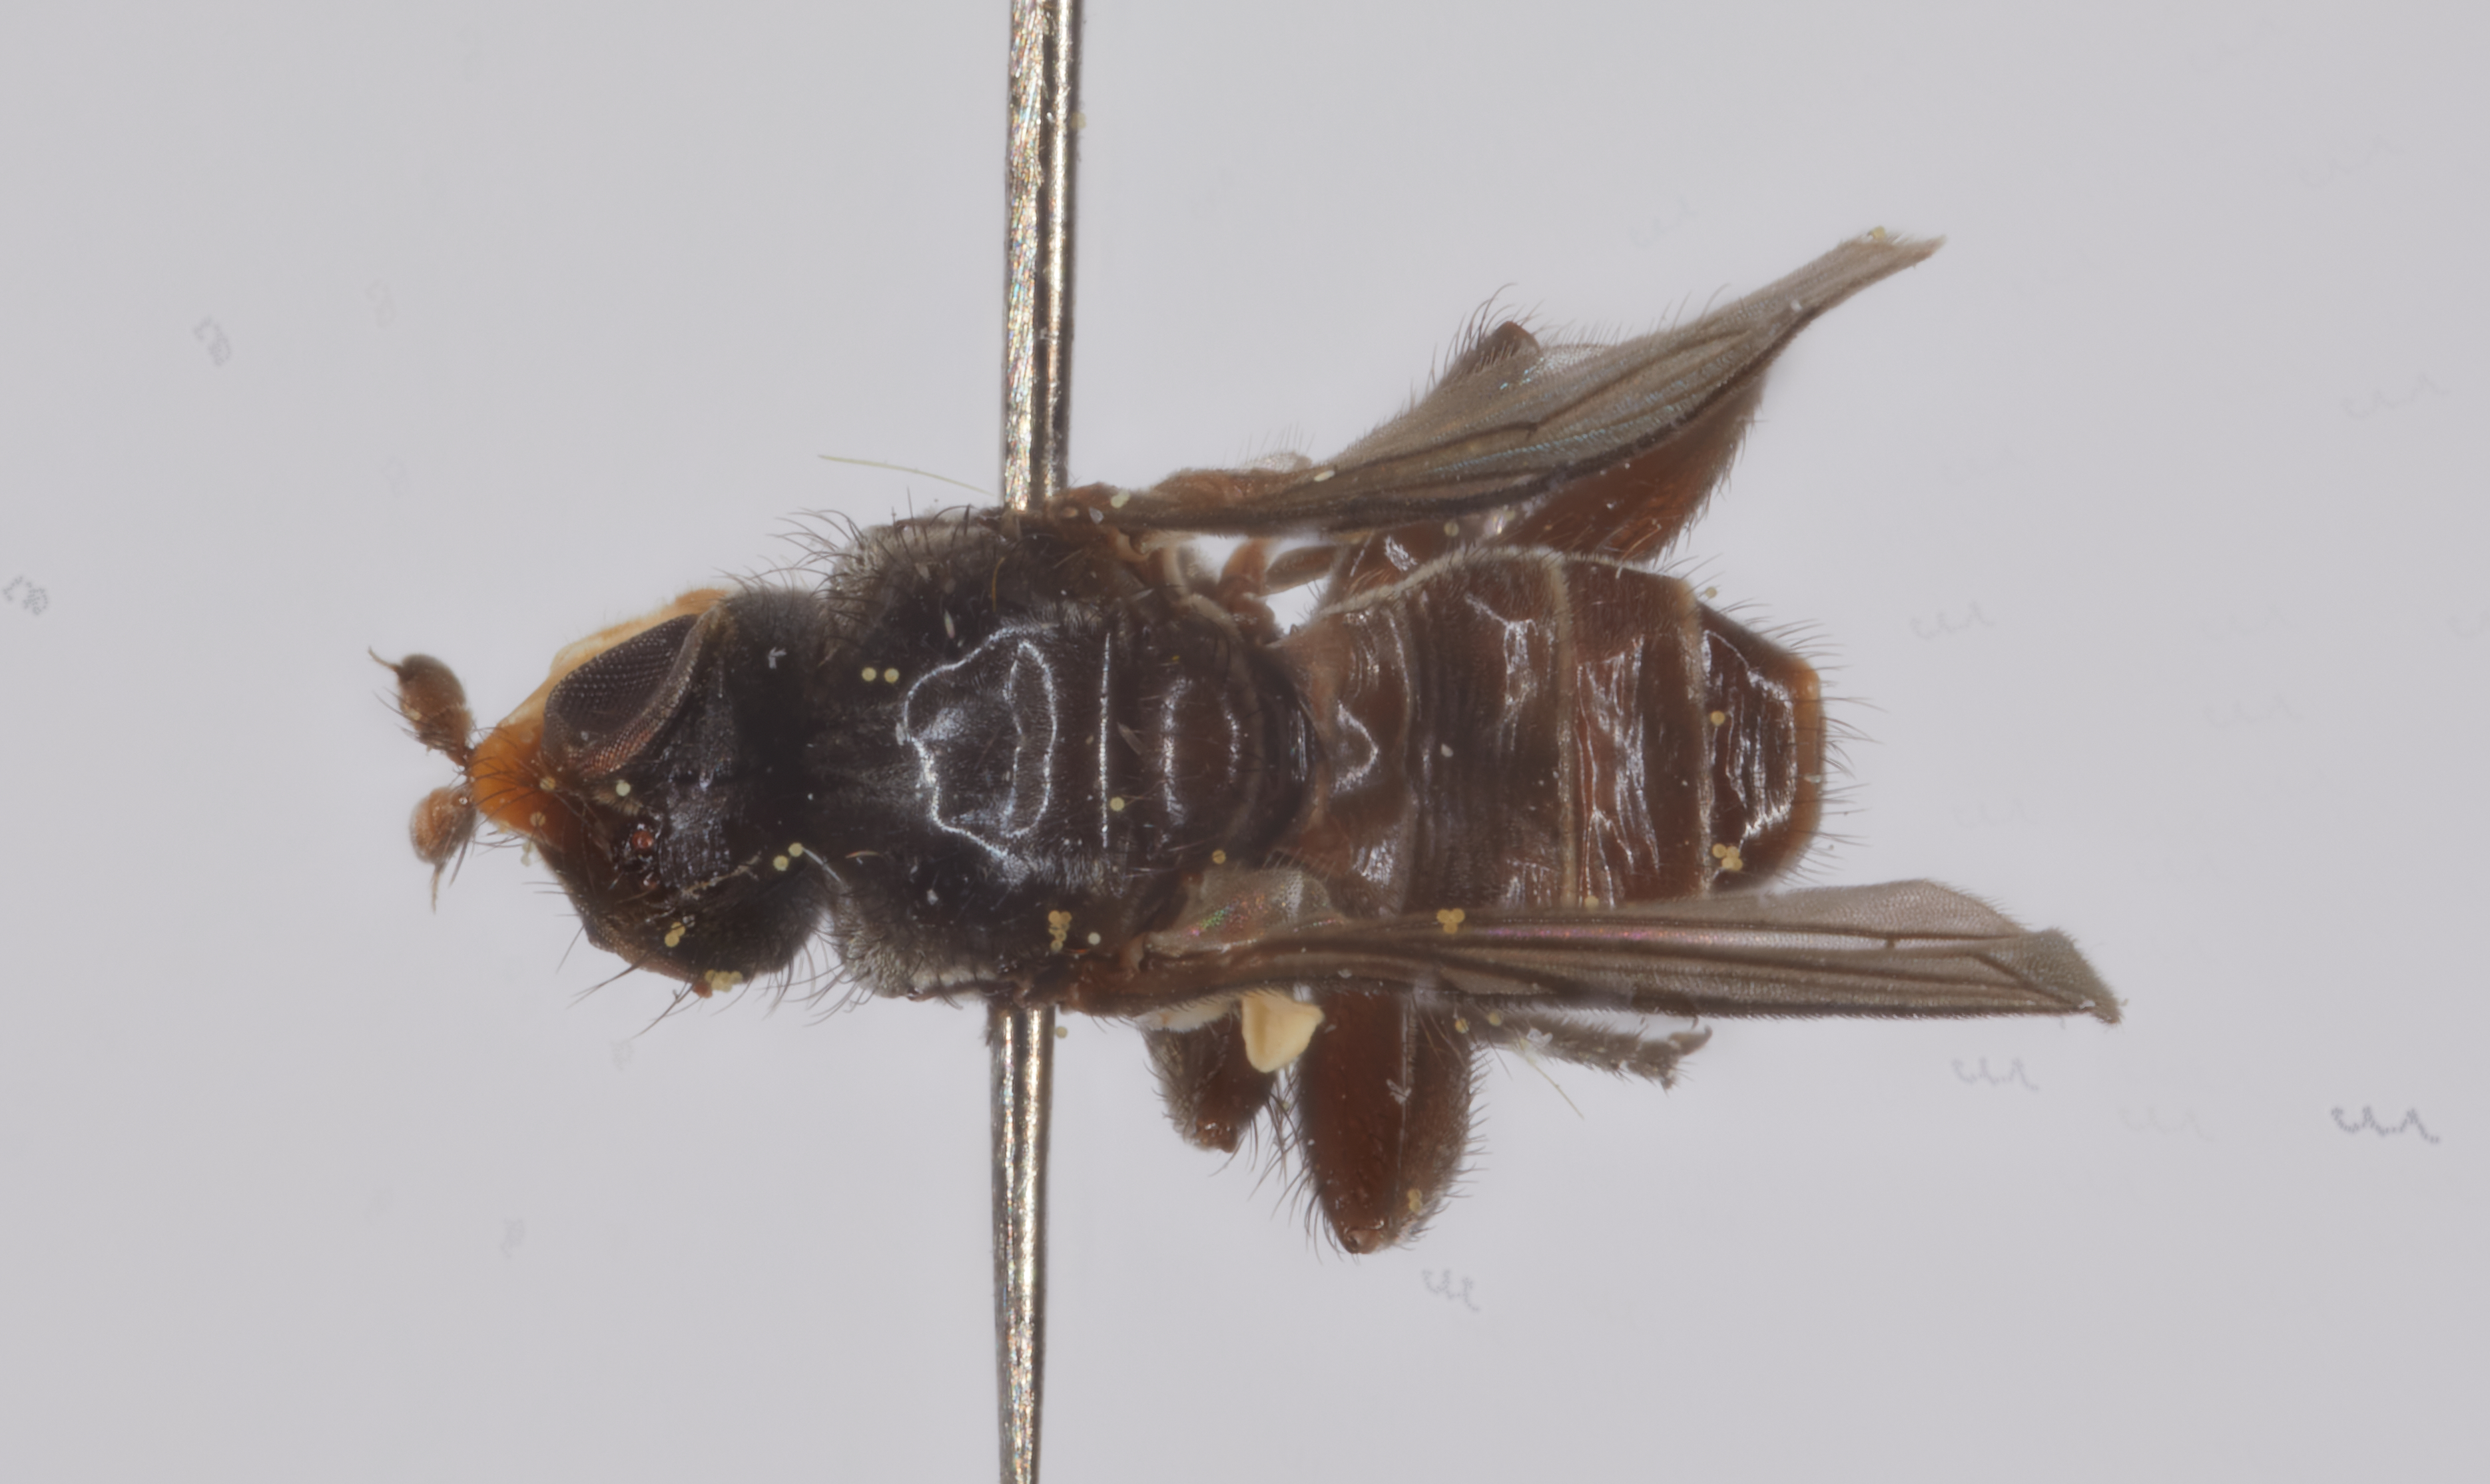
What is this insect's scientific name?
Robertsonomyia painteri
